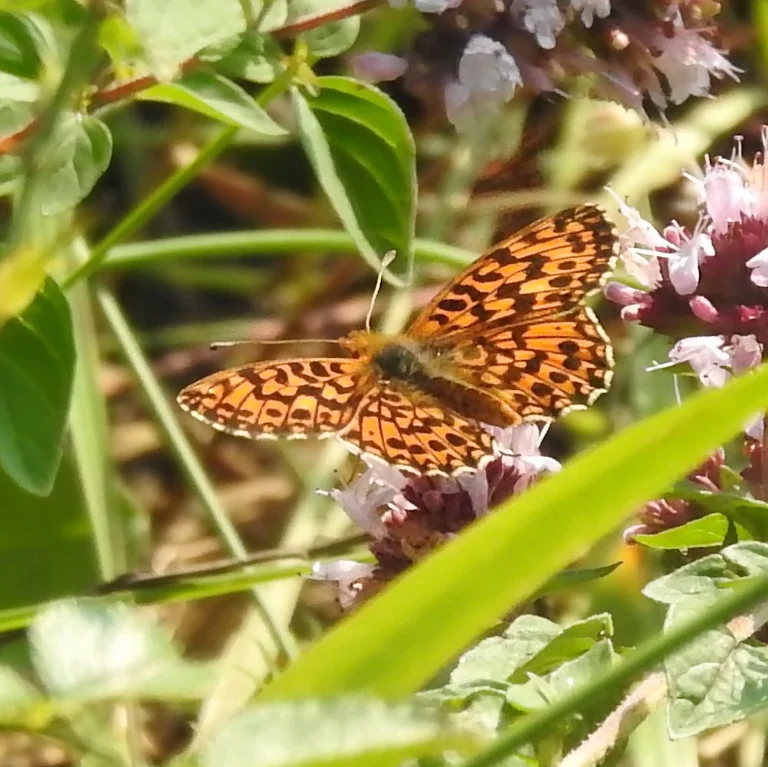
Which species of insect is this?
Boloria dia
